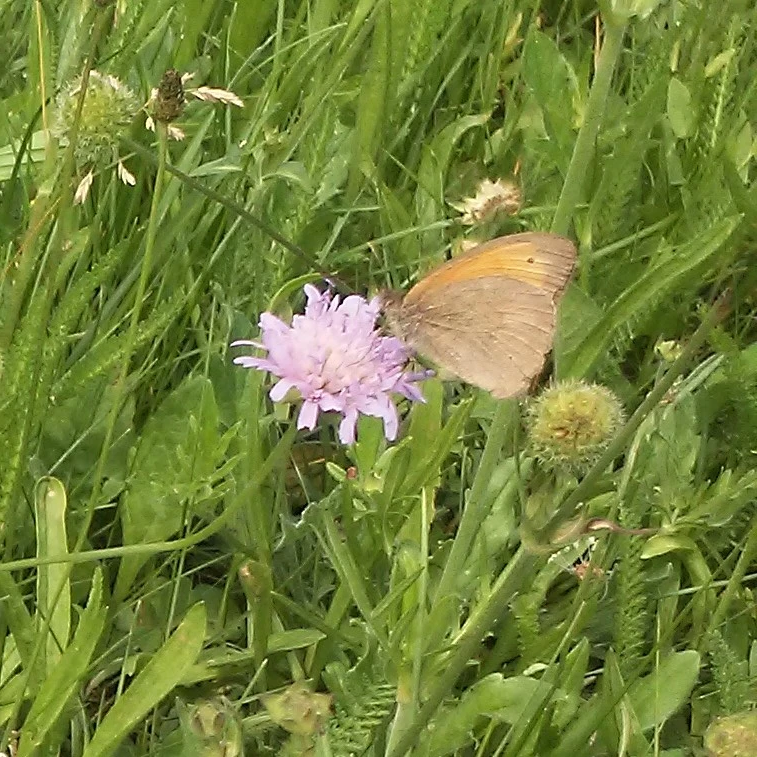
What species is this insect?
Maniola jurtina
